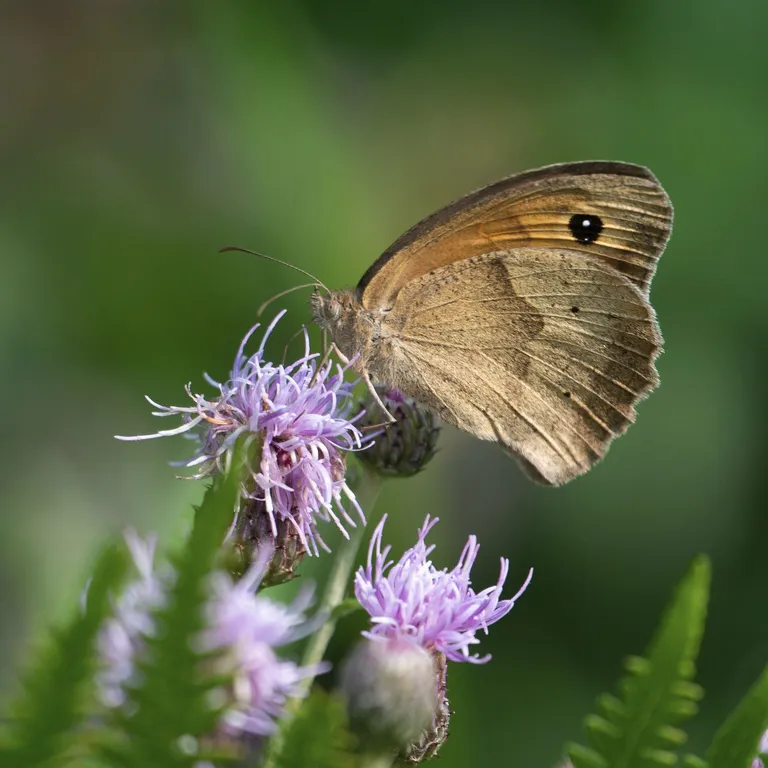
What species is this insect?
Maniola jurtina
